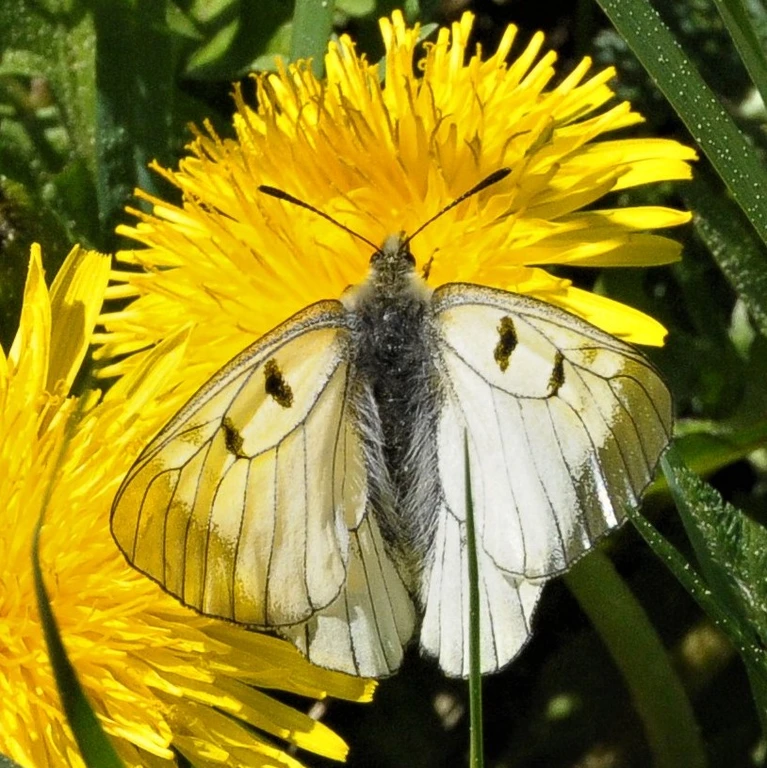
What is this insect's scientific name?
Parnassius mnemosyne
